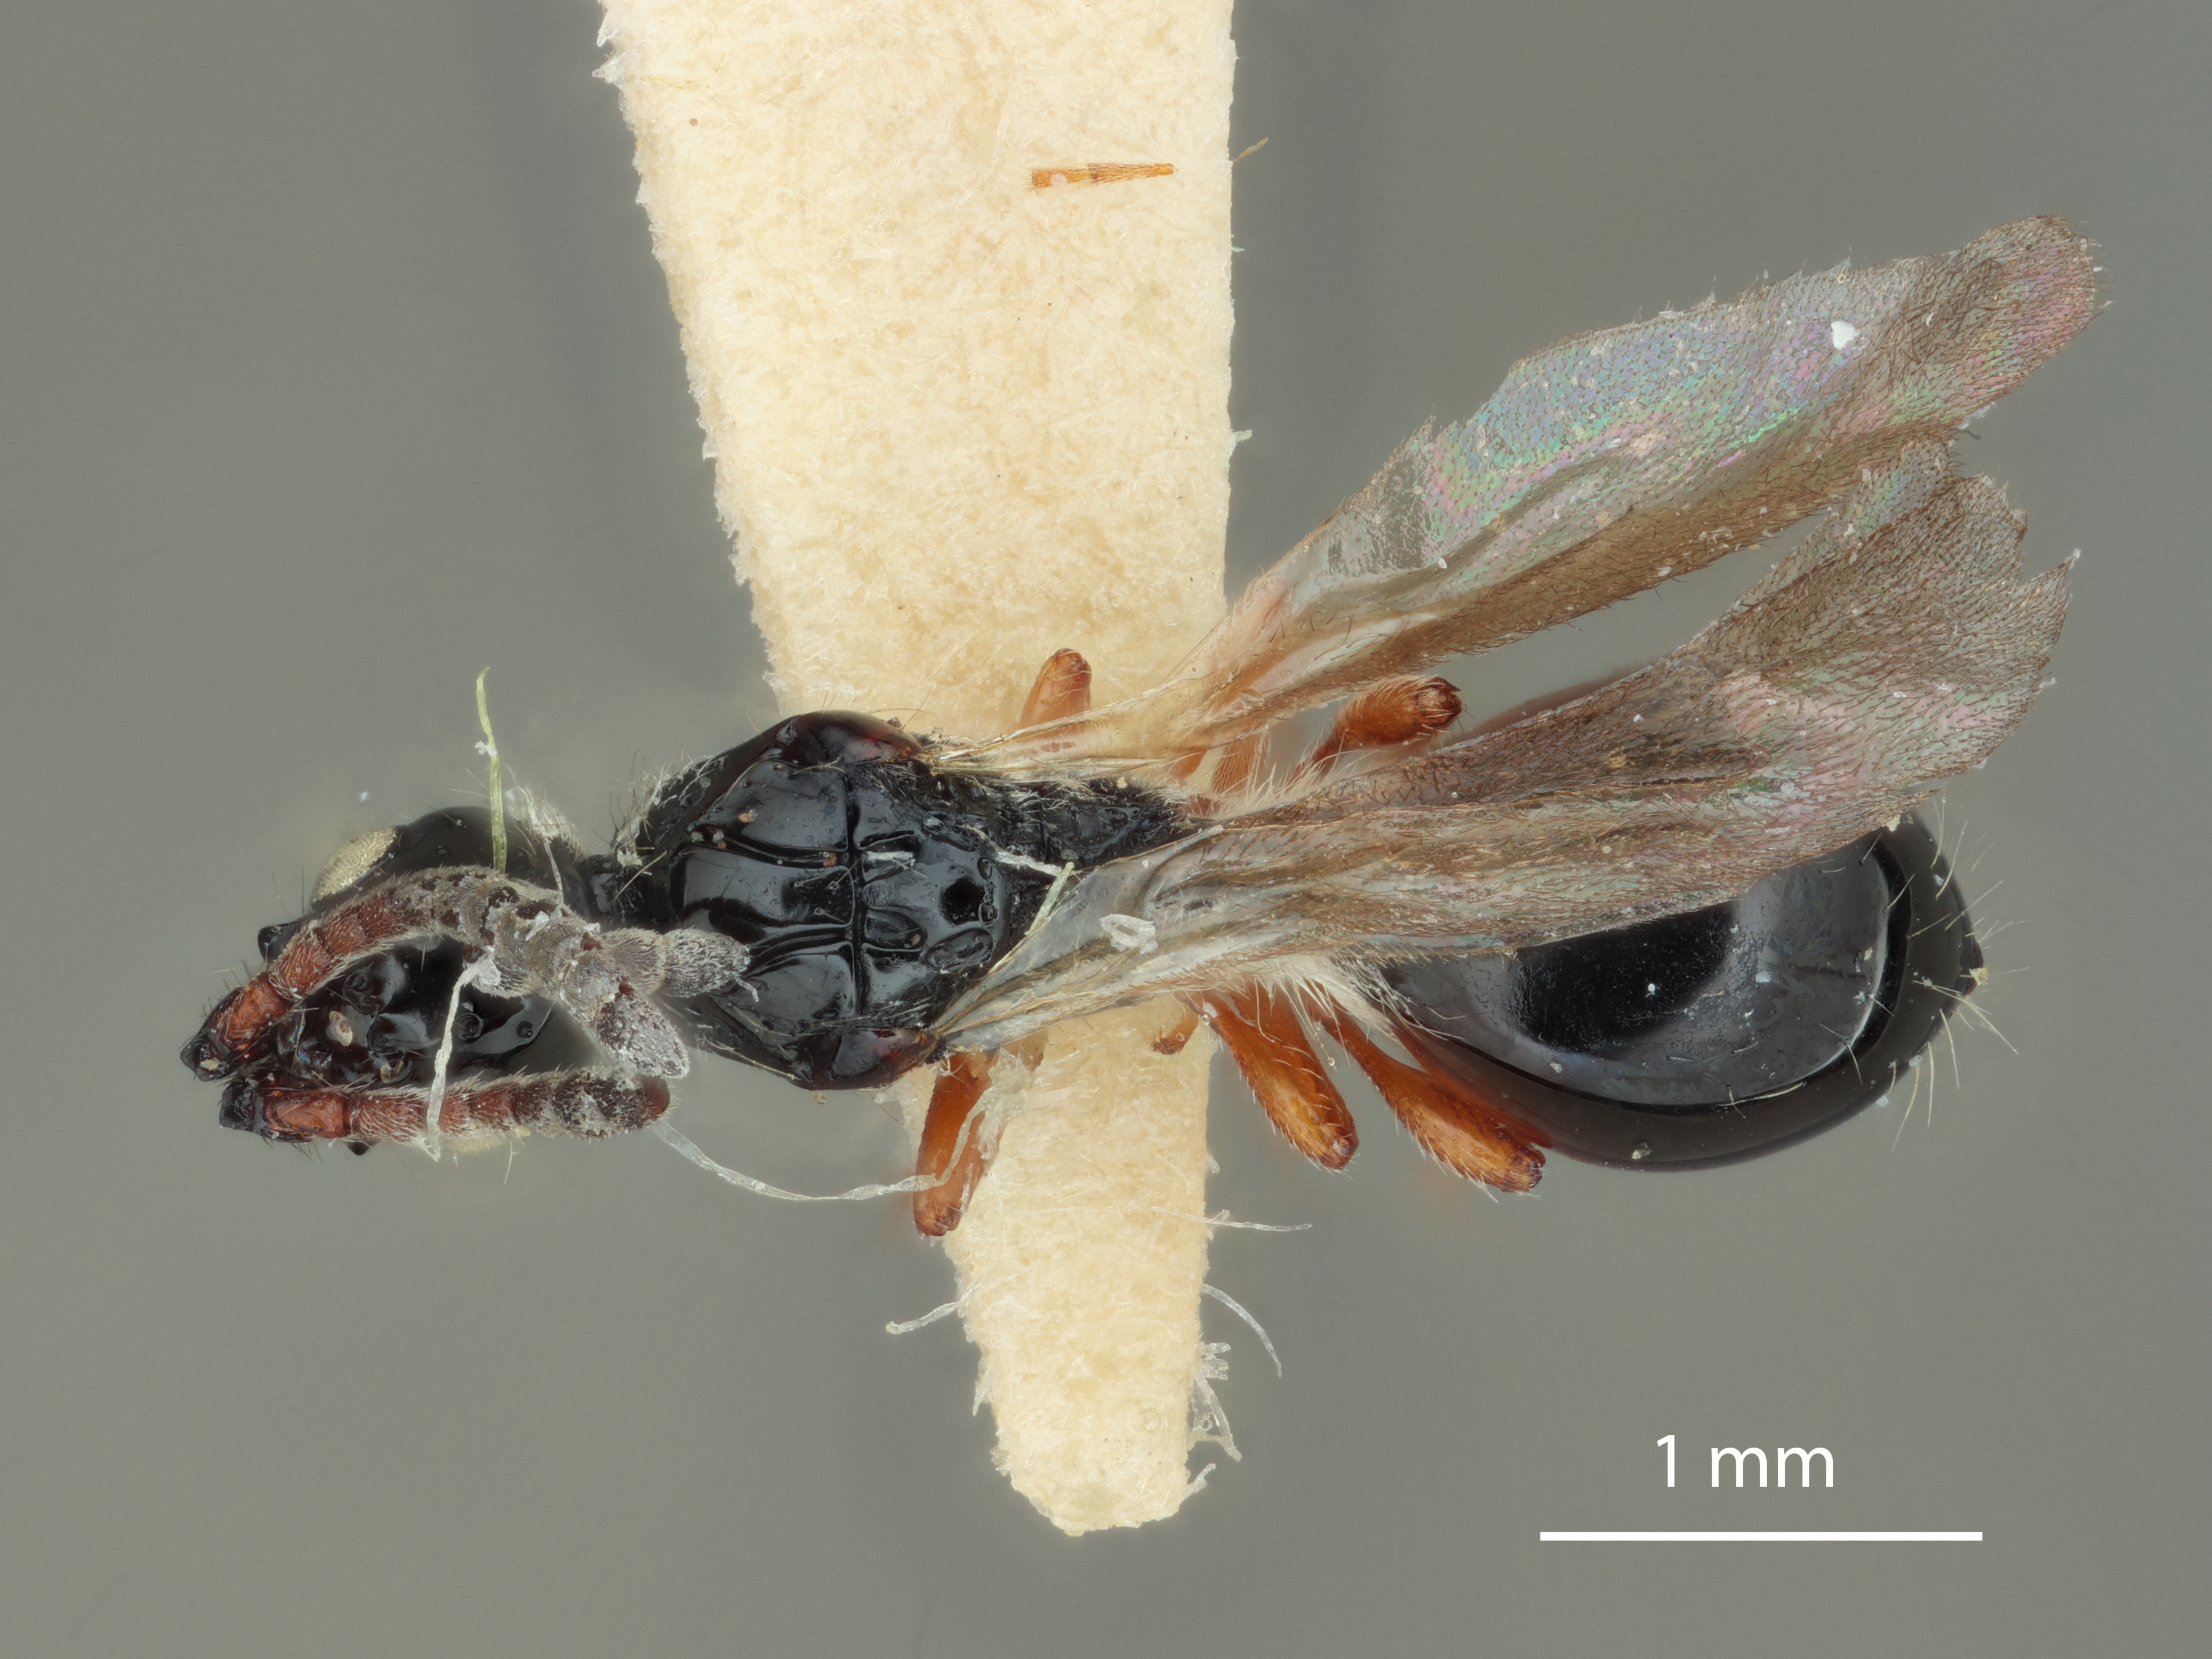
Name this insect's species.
Coptera mellipes
